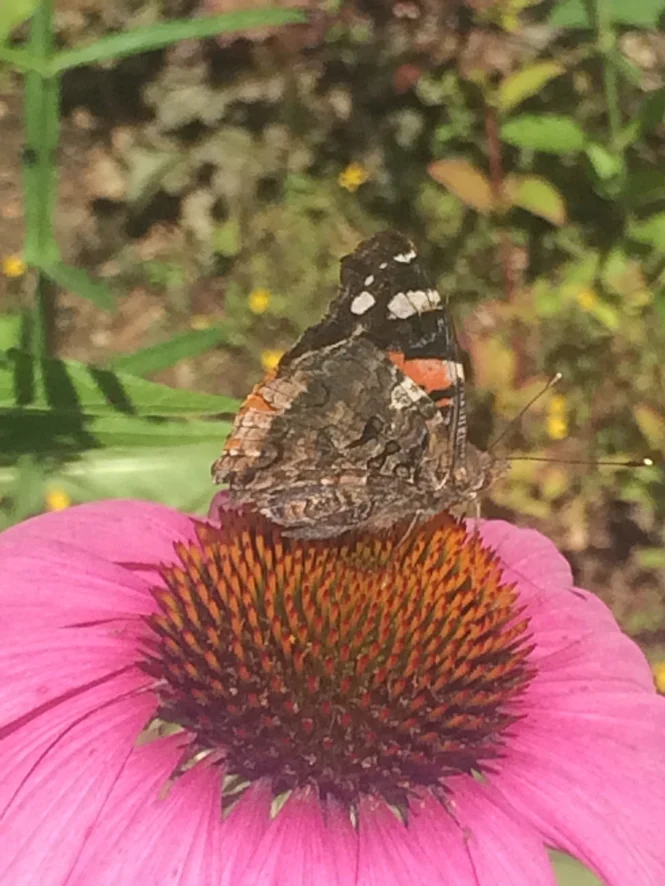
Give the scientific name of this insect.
Vanessa atalanta
